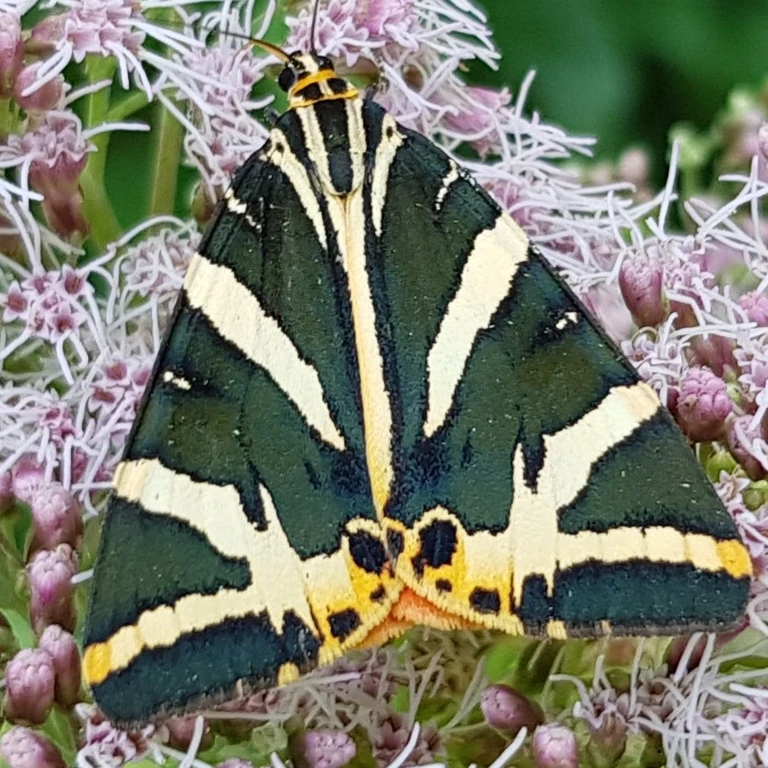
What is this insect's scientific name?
Euplagia quadripunctaria
